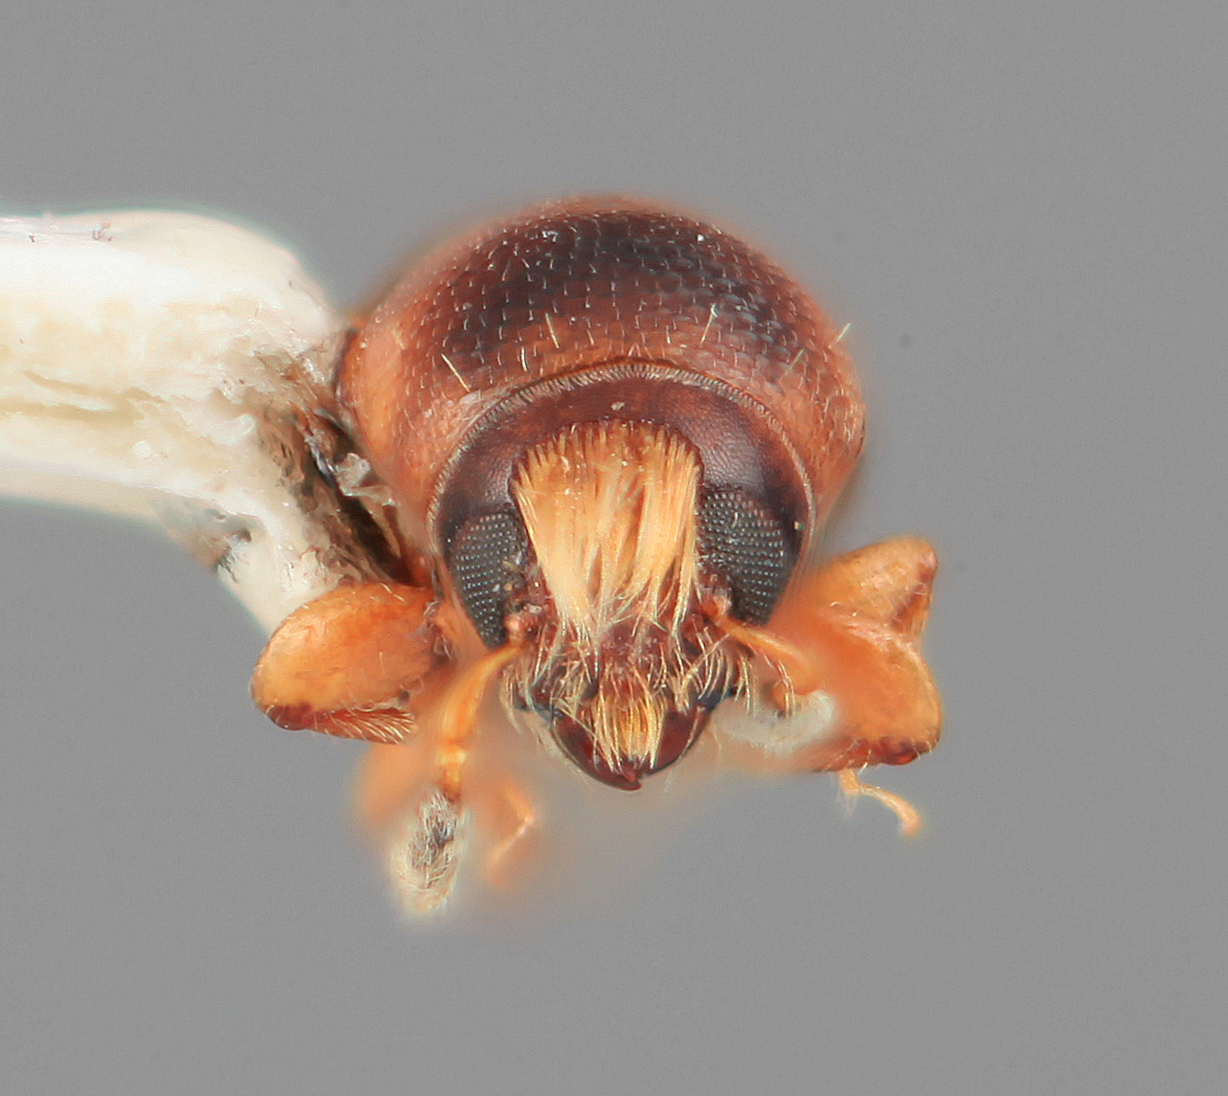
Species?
Scolytodes cedrelae
